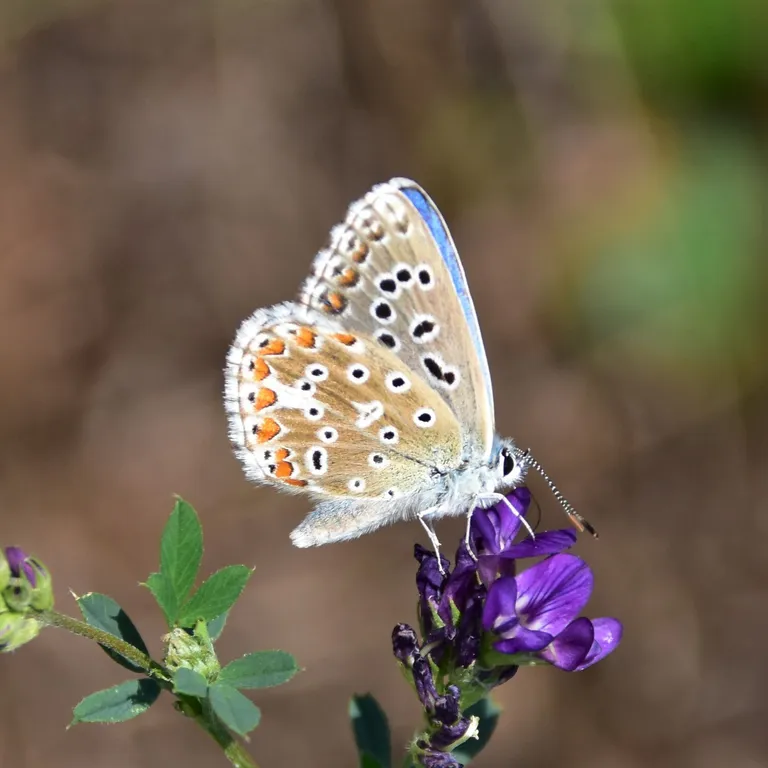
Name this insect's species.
Lysandra bellargus
